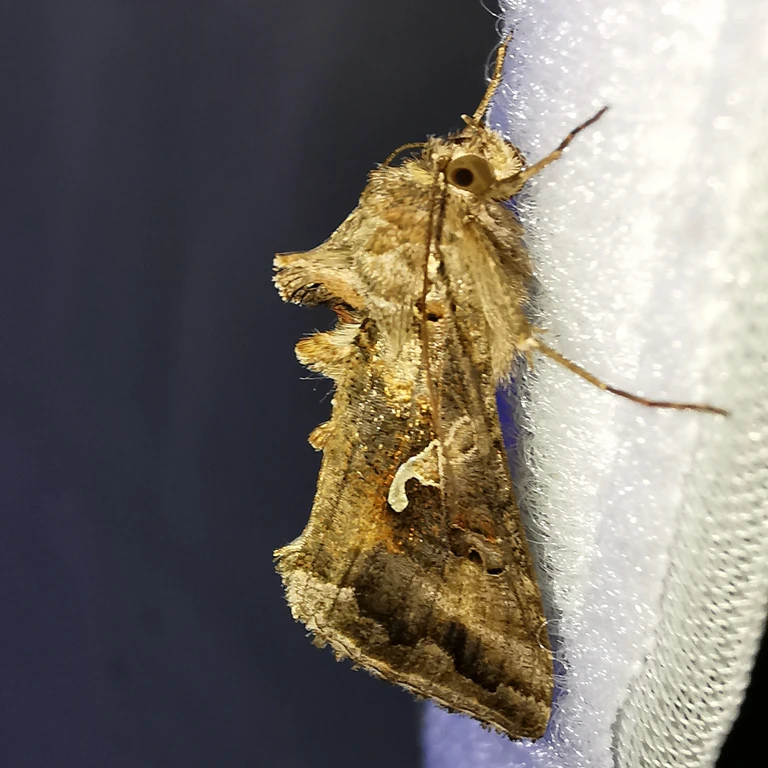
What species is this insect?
Autographa gamma
